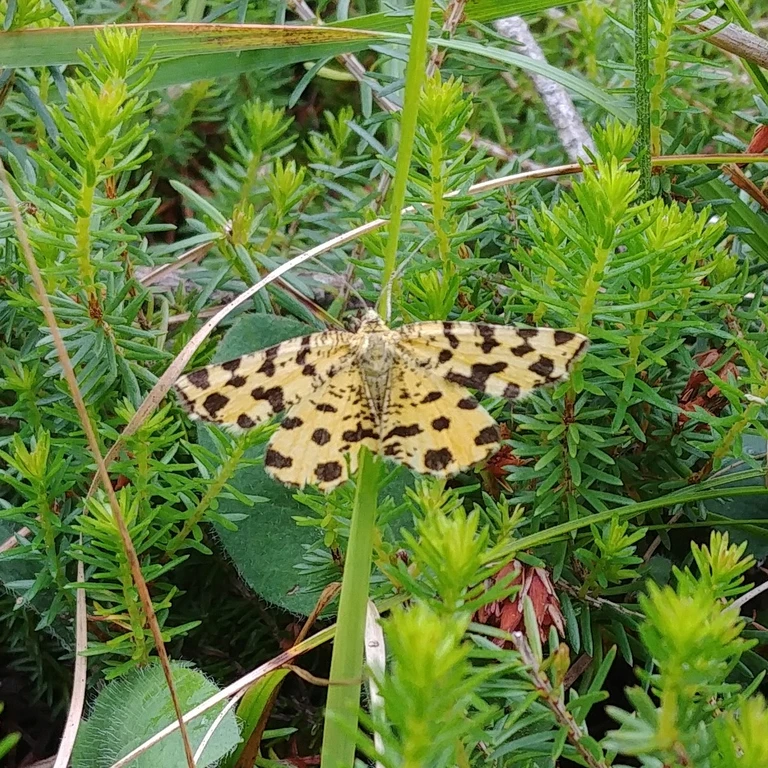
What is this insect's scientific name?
Pseudopanthera macularia
